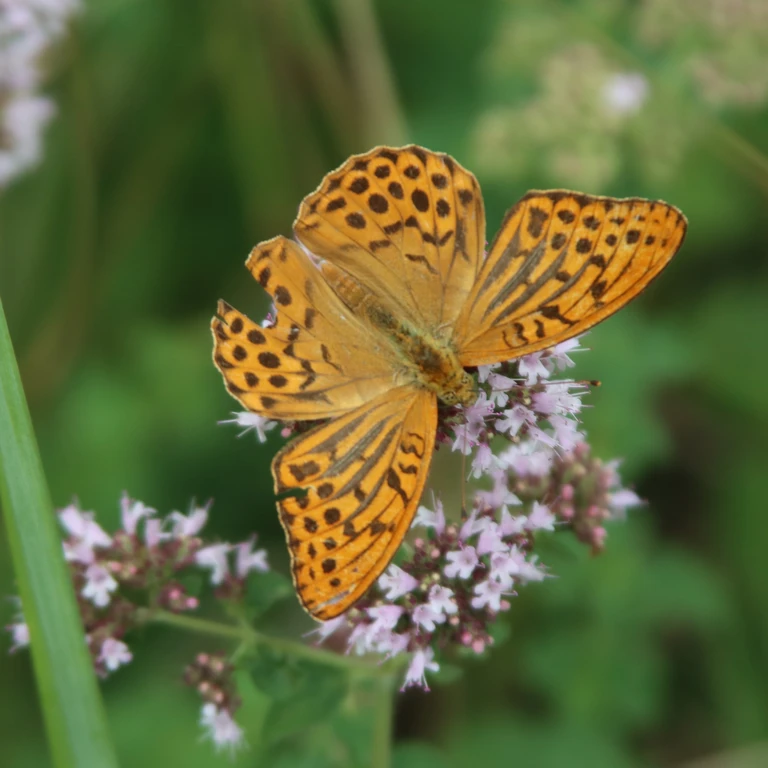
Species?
Argynnis paphia
